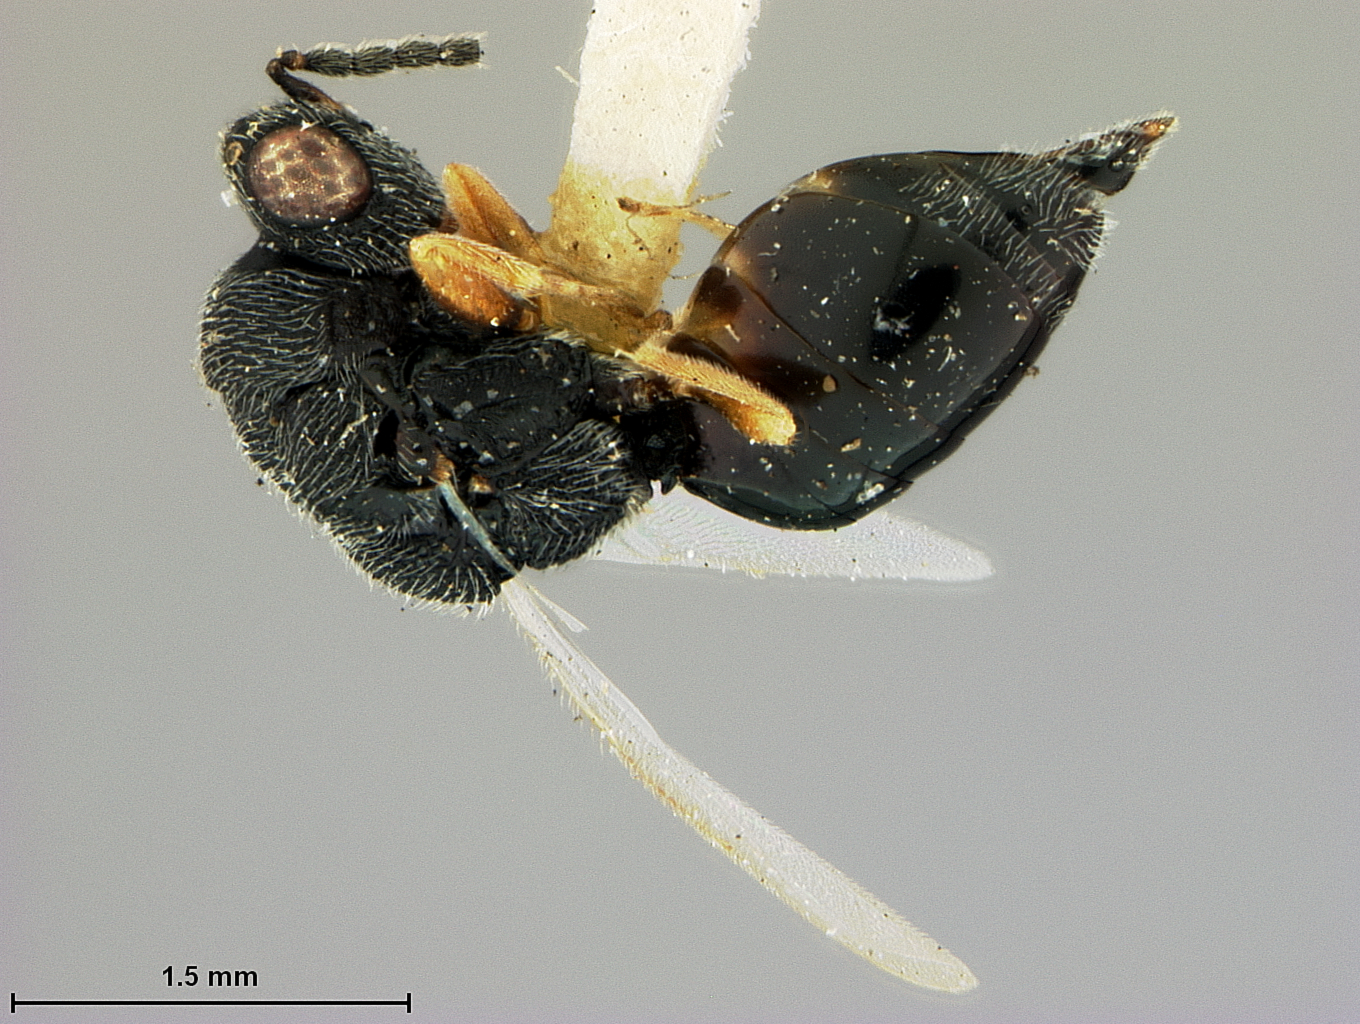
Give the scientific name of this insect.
Eurytoma tylodermatis
